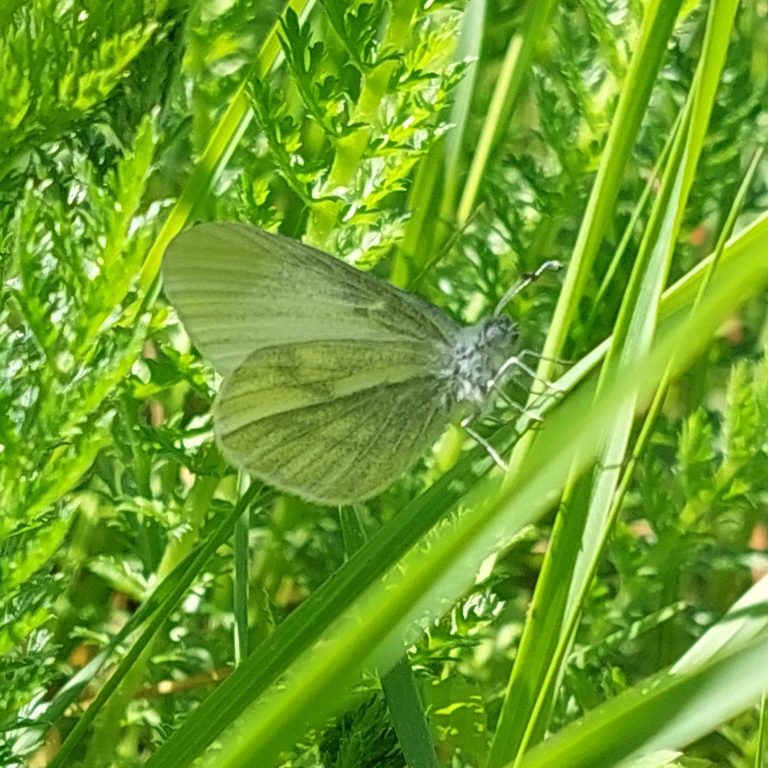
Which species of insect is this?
Leptidea sinapis/juvernica
